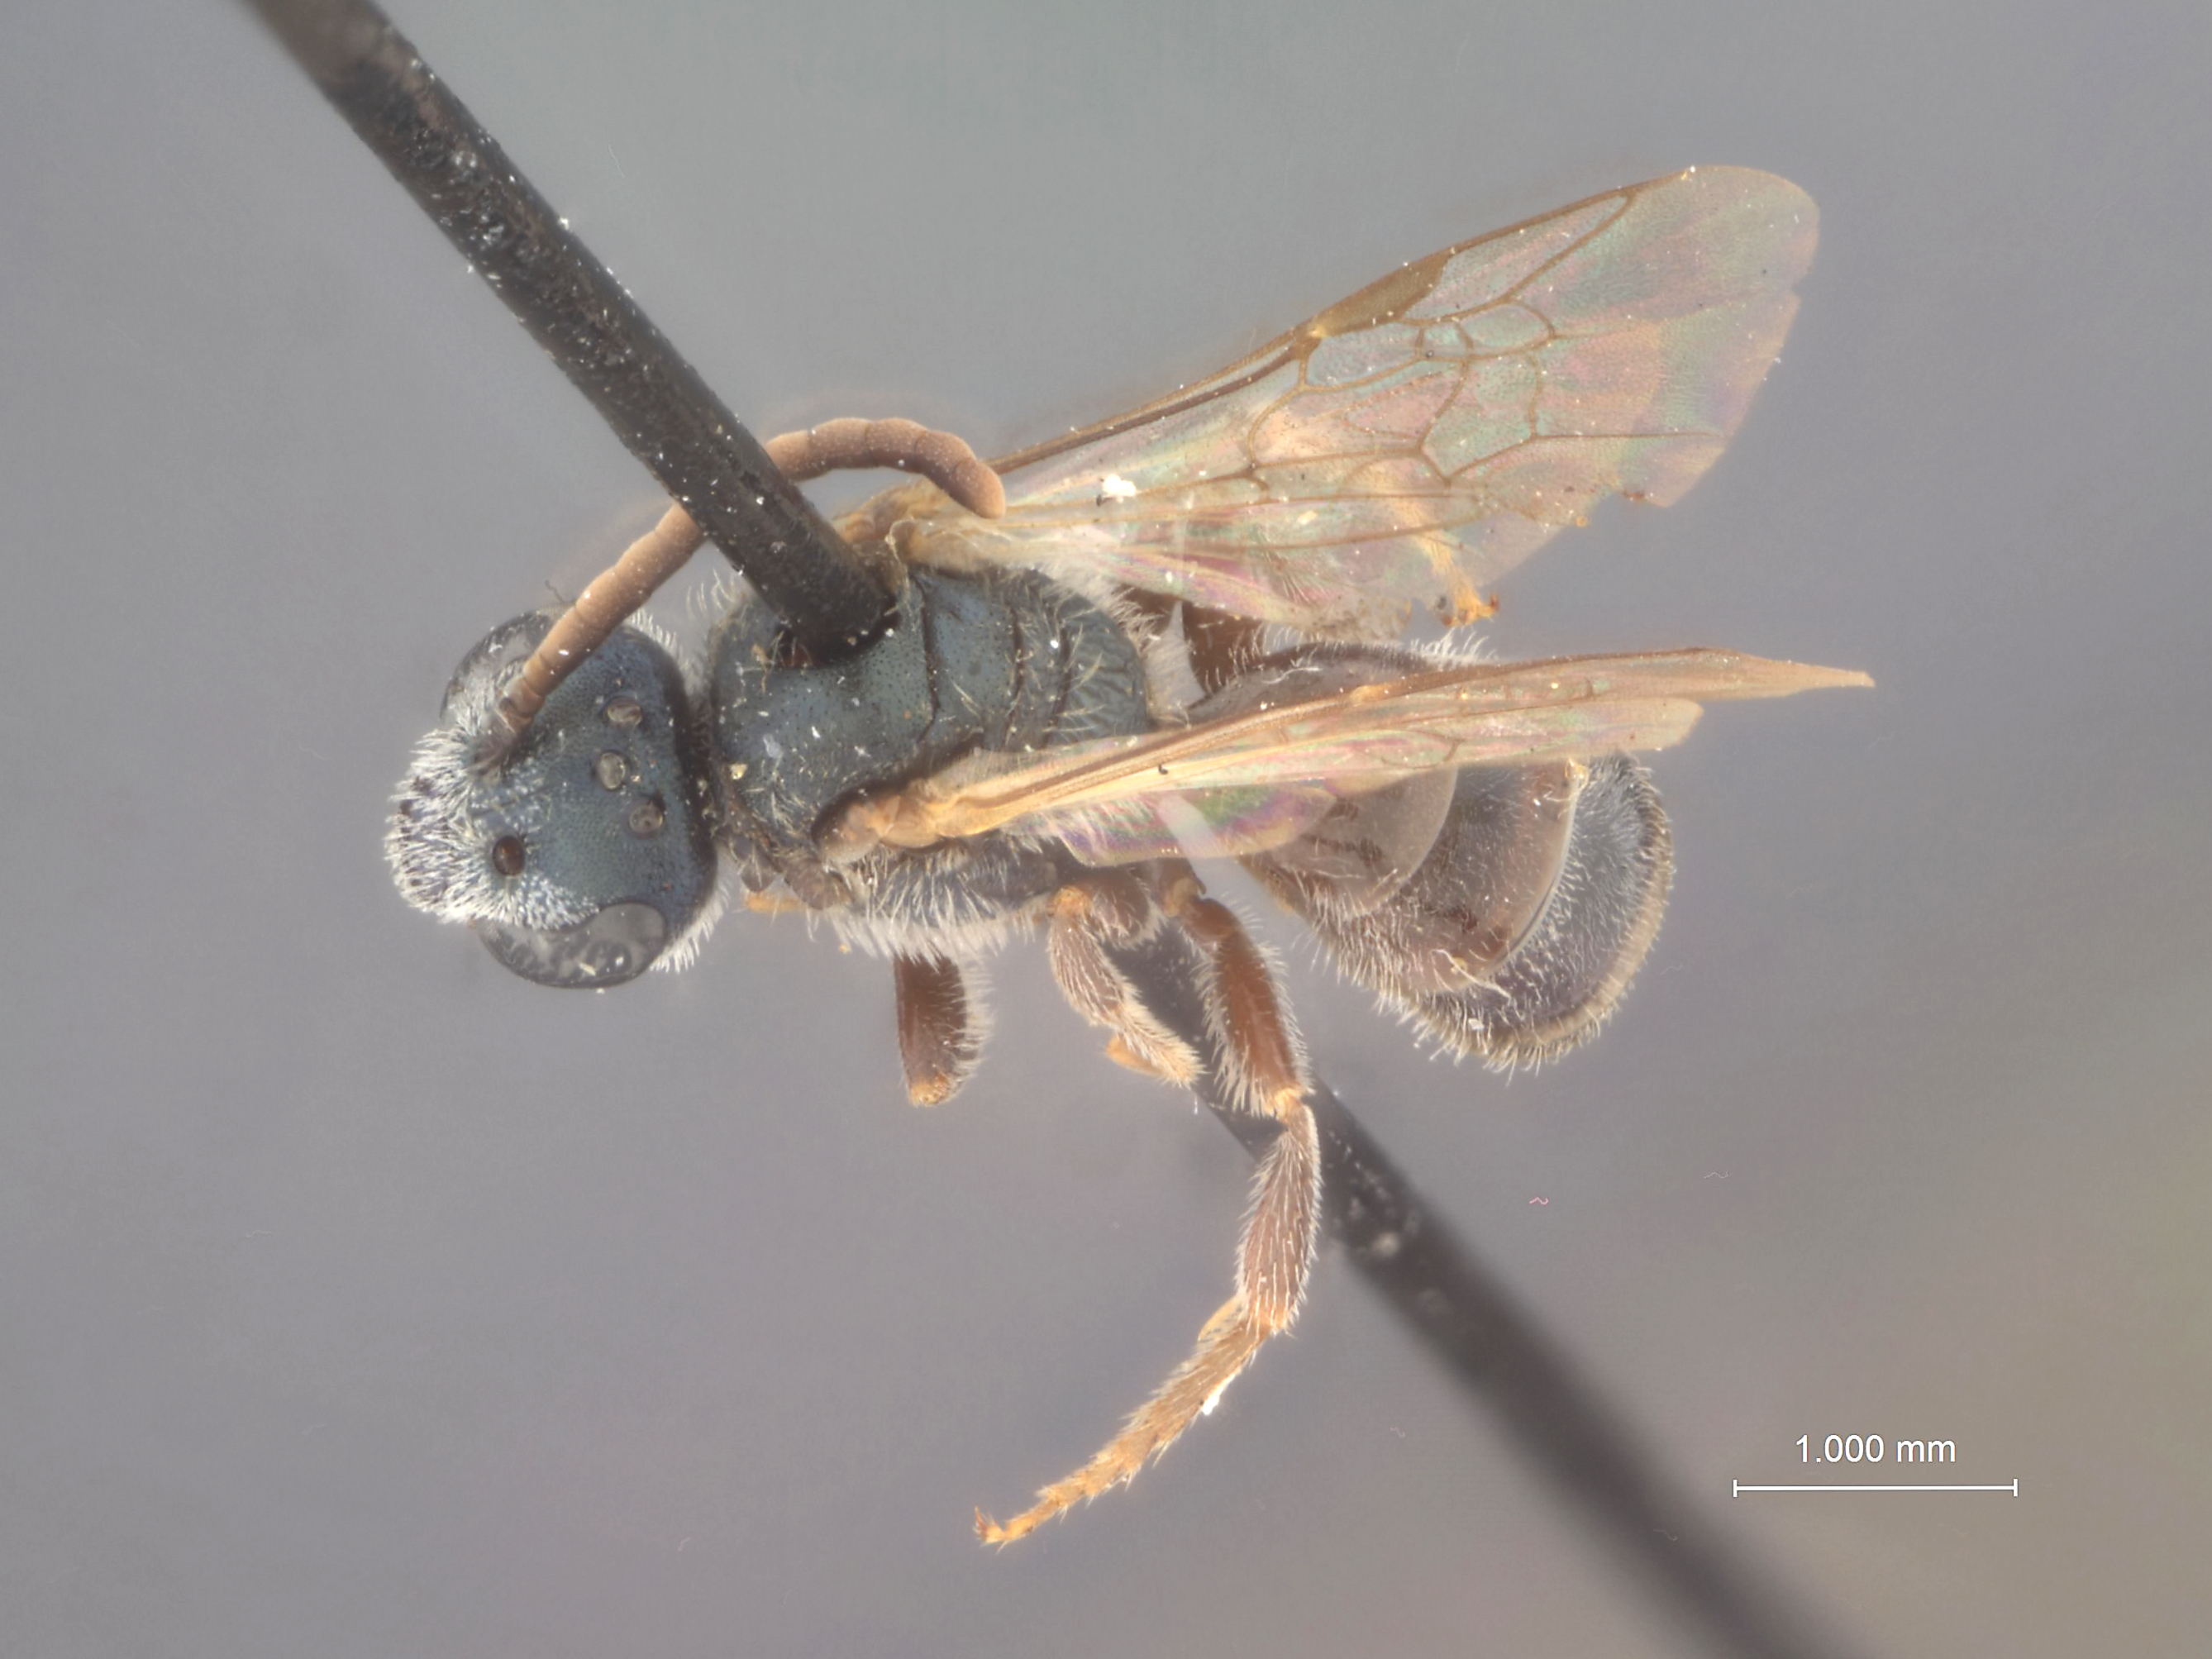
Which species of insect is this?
Halictus apertus
